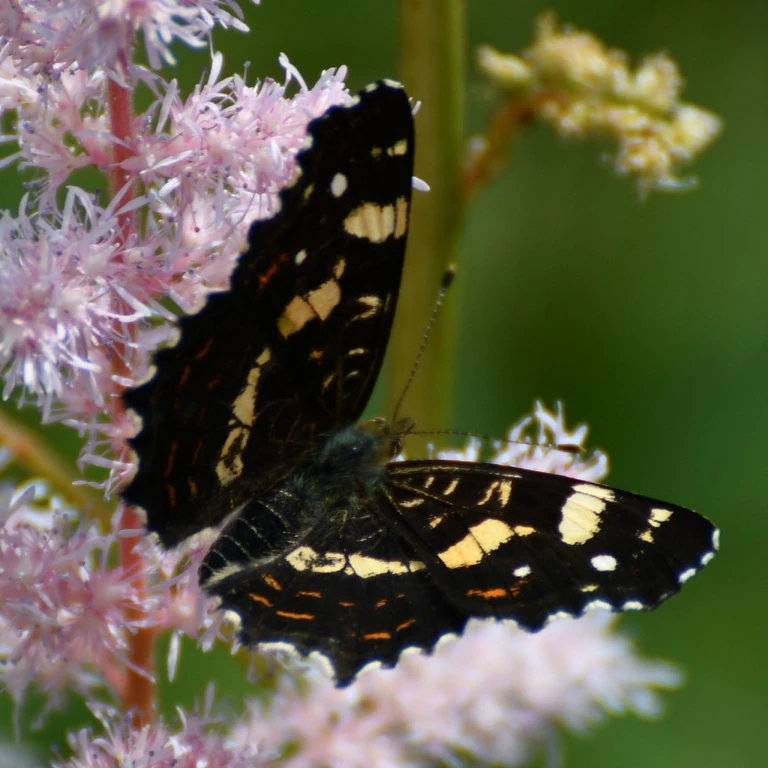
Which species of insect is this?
Araschnia levana
